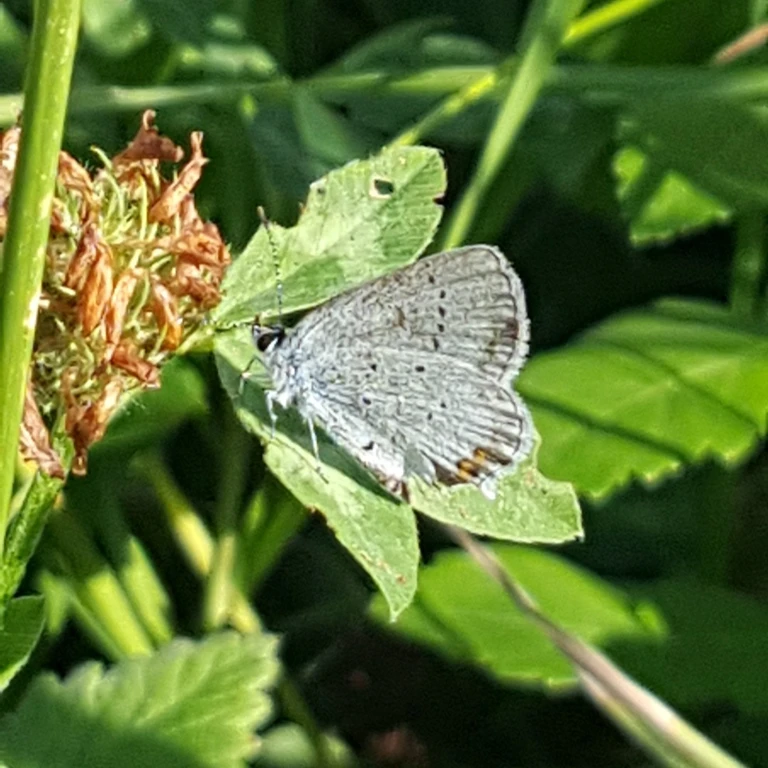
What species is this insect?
Cupido argiades (also Elkalyce argiades)
